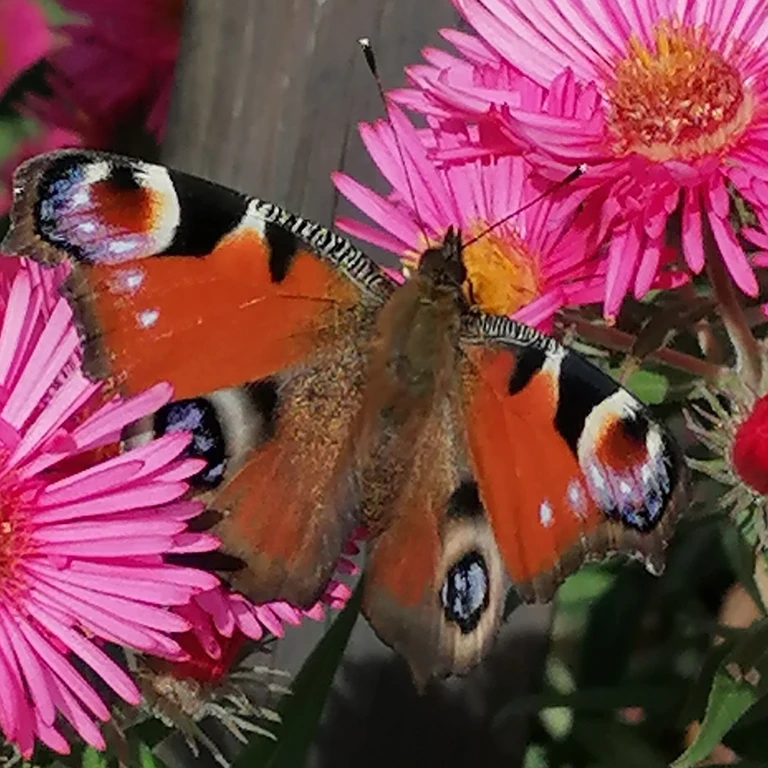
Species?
Aglais io
